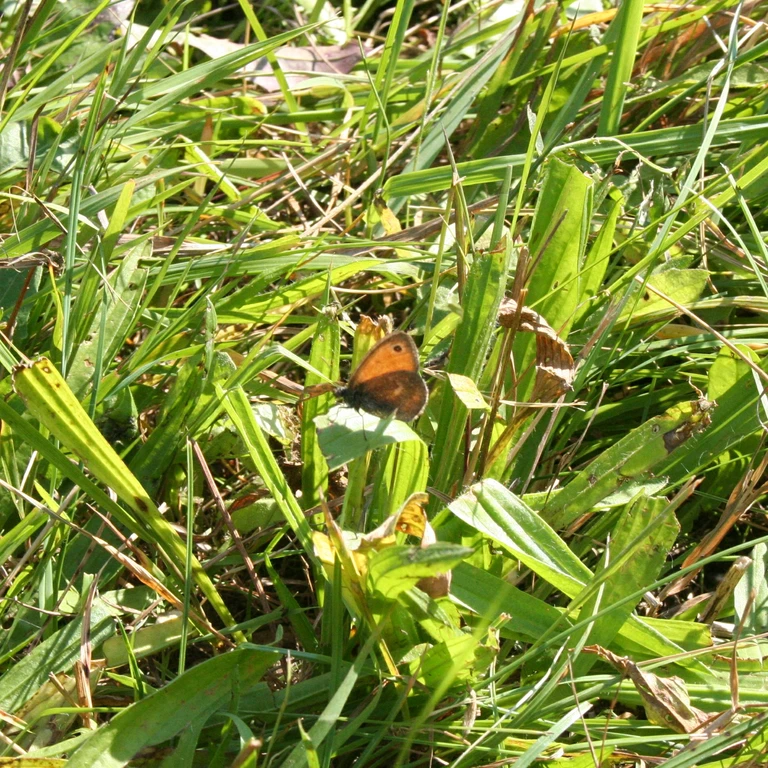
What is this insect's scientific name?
Coenonympha pamphilus
